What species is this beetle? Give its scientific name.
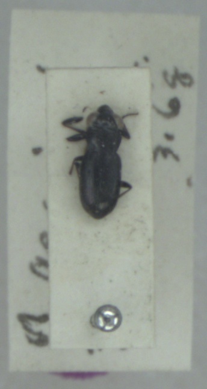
Notiophilus germinyi
